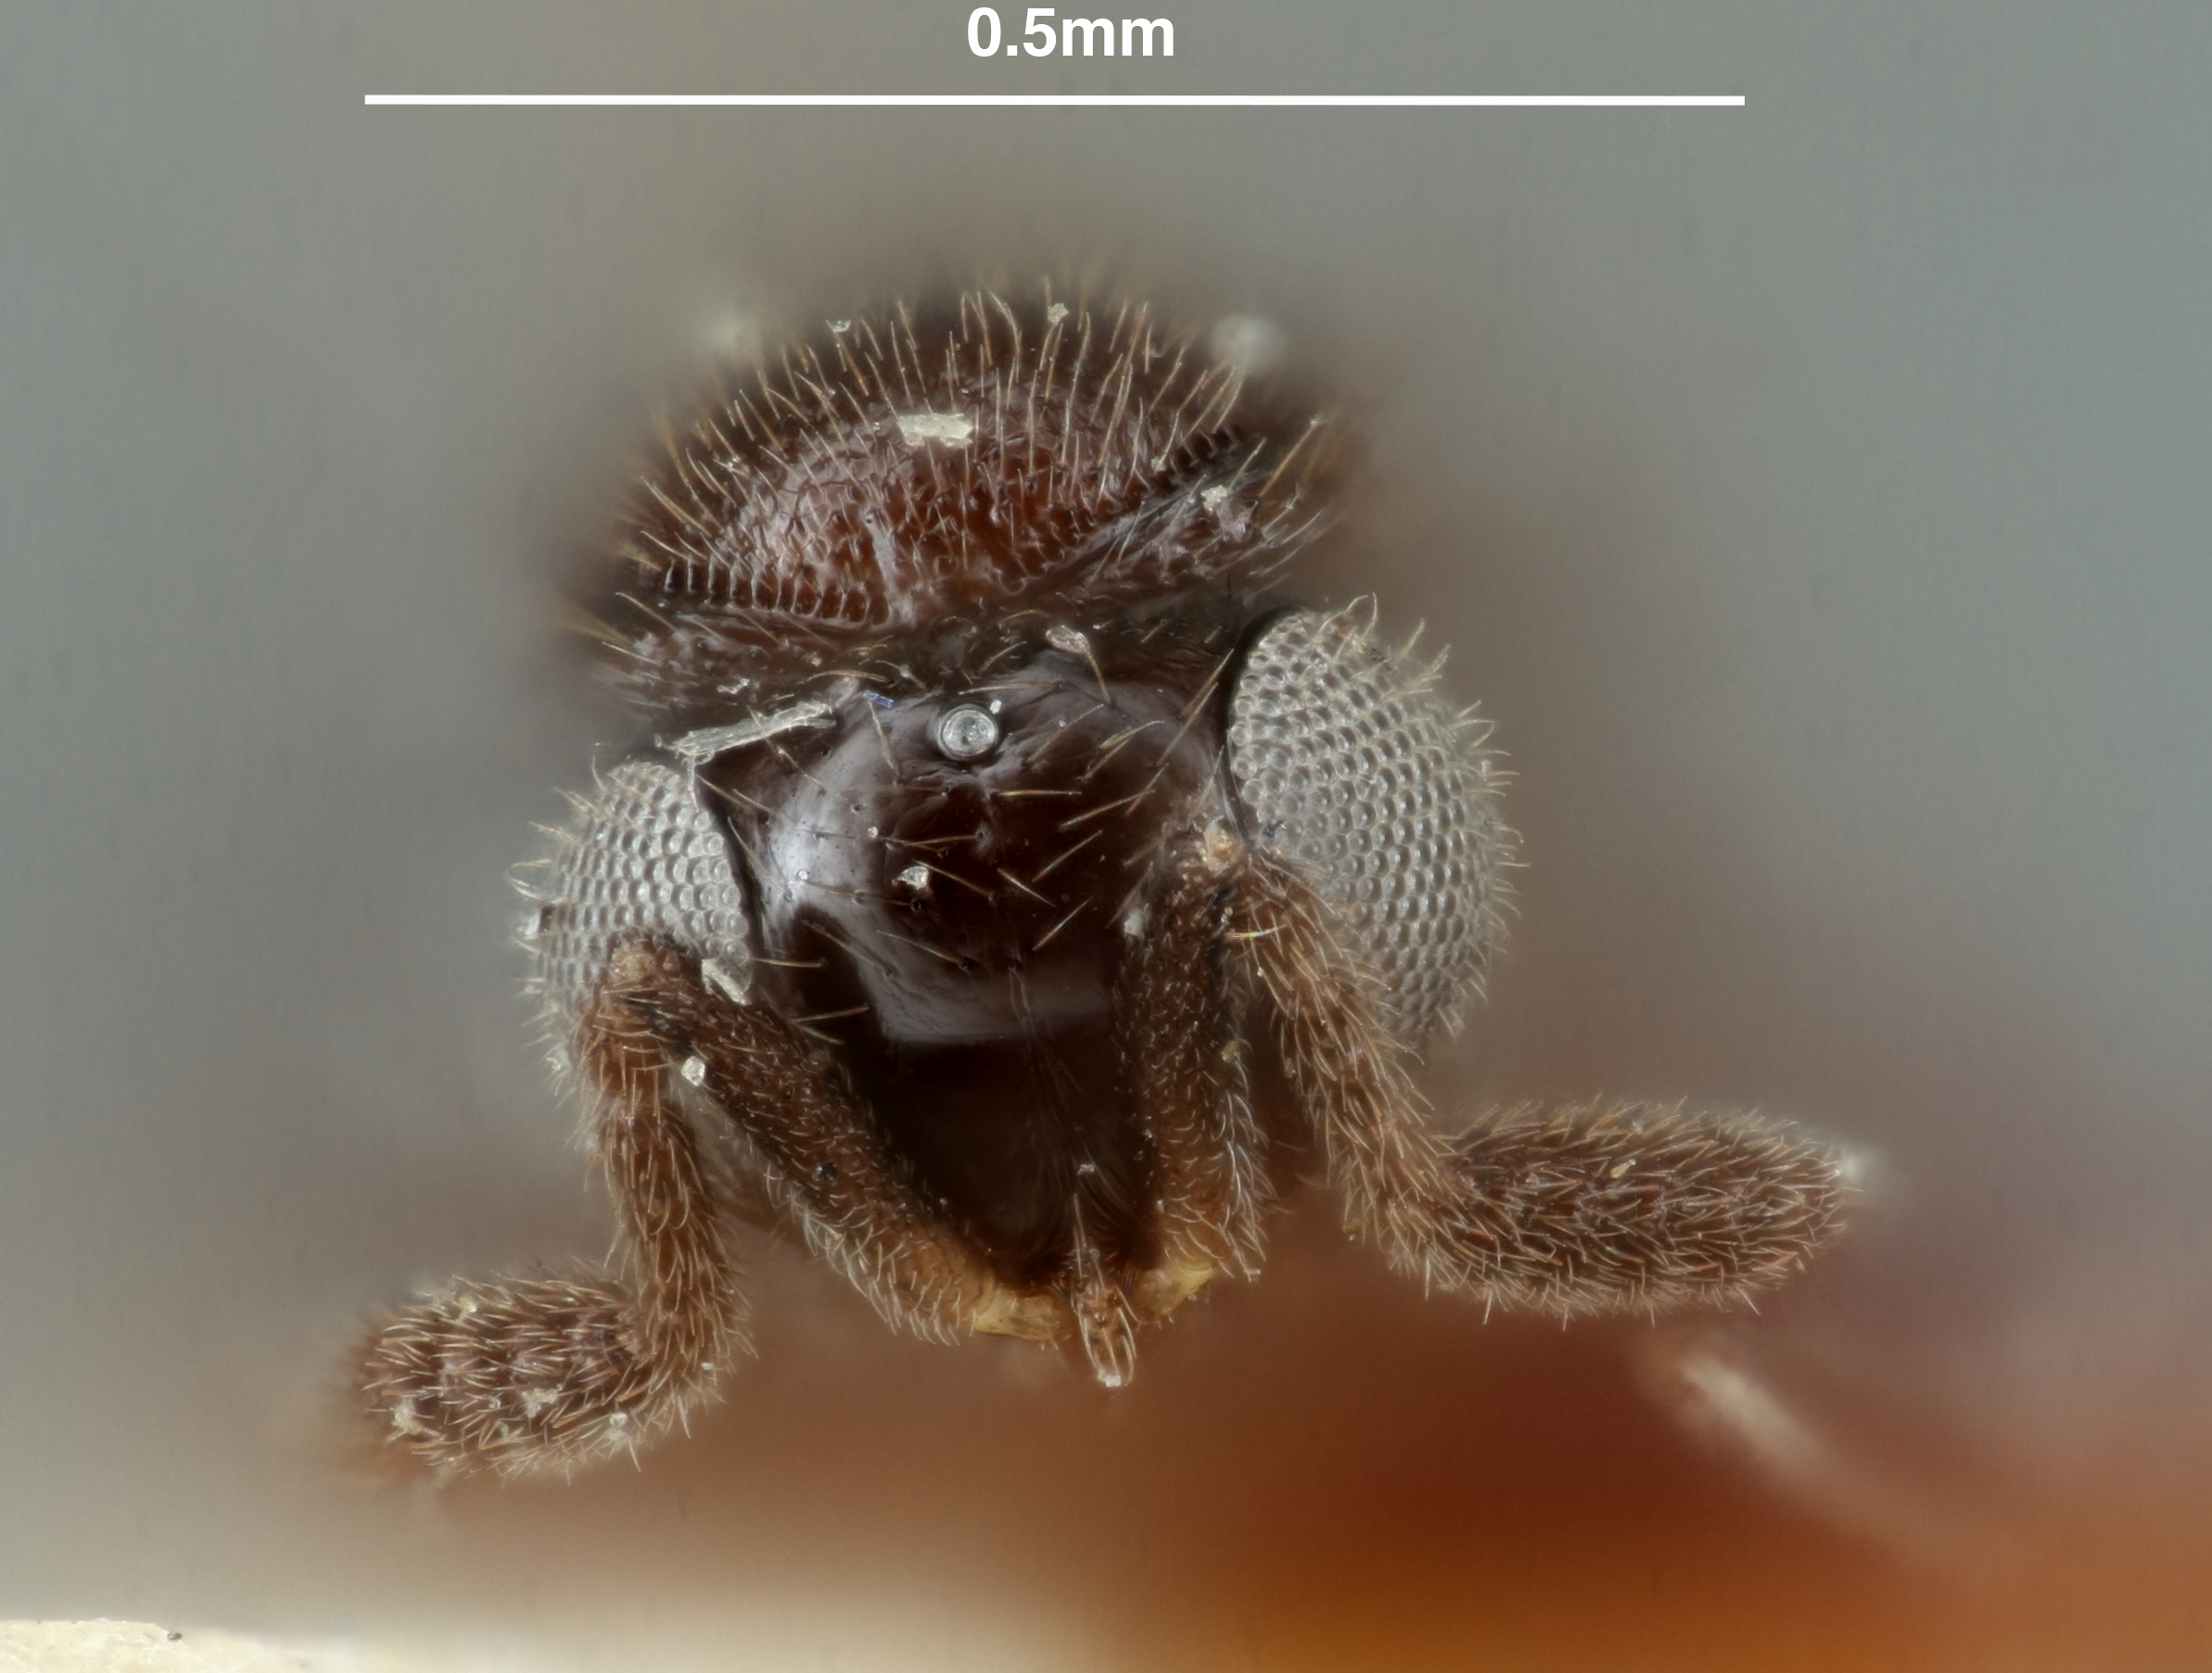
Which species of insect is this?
Trimorus brunneipes
